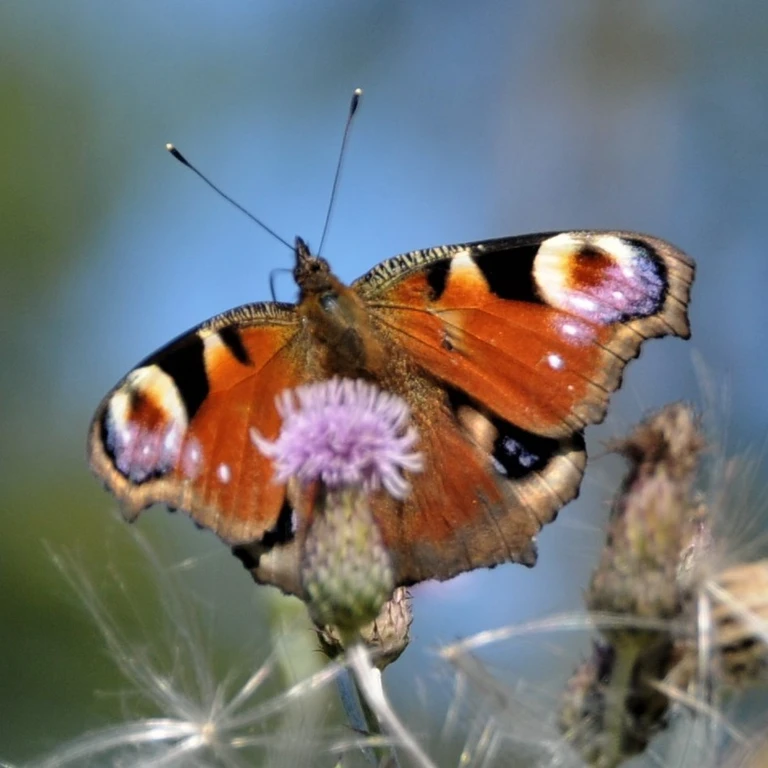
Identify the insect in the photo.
Aglais io
